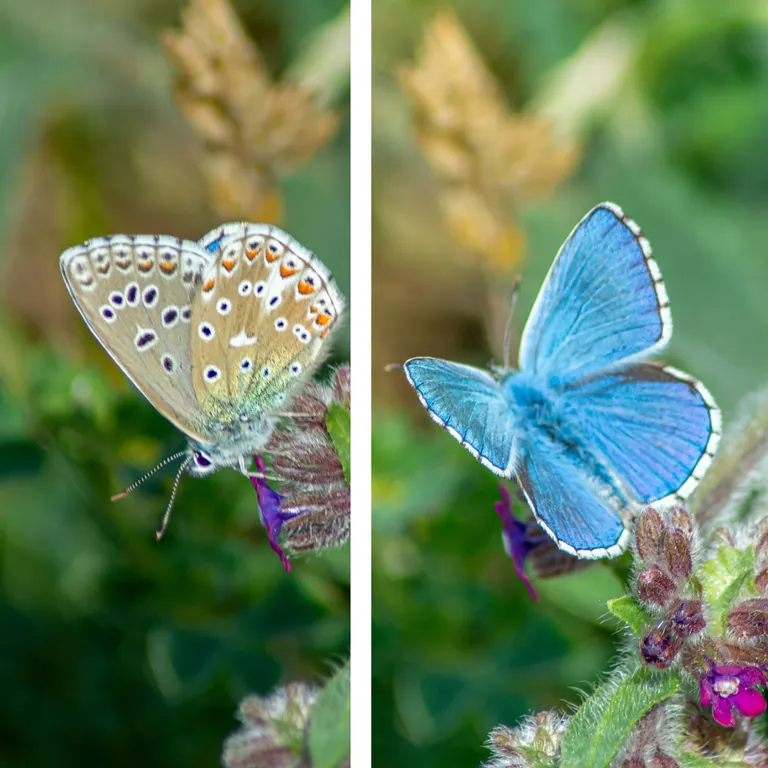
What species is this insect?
Lysandra bellargus
